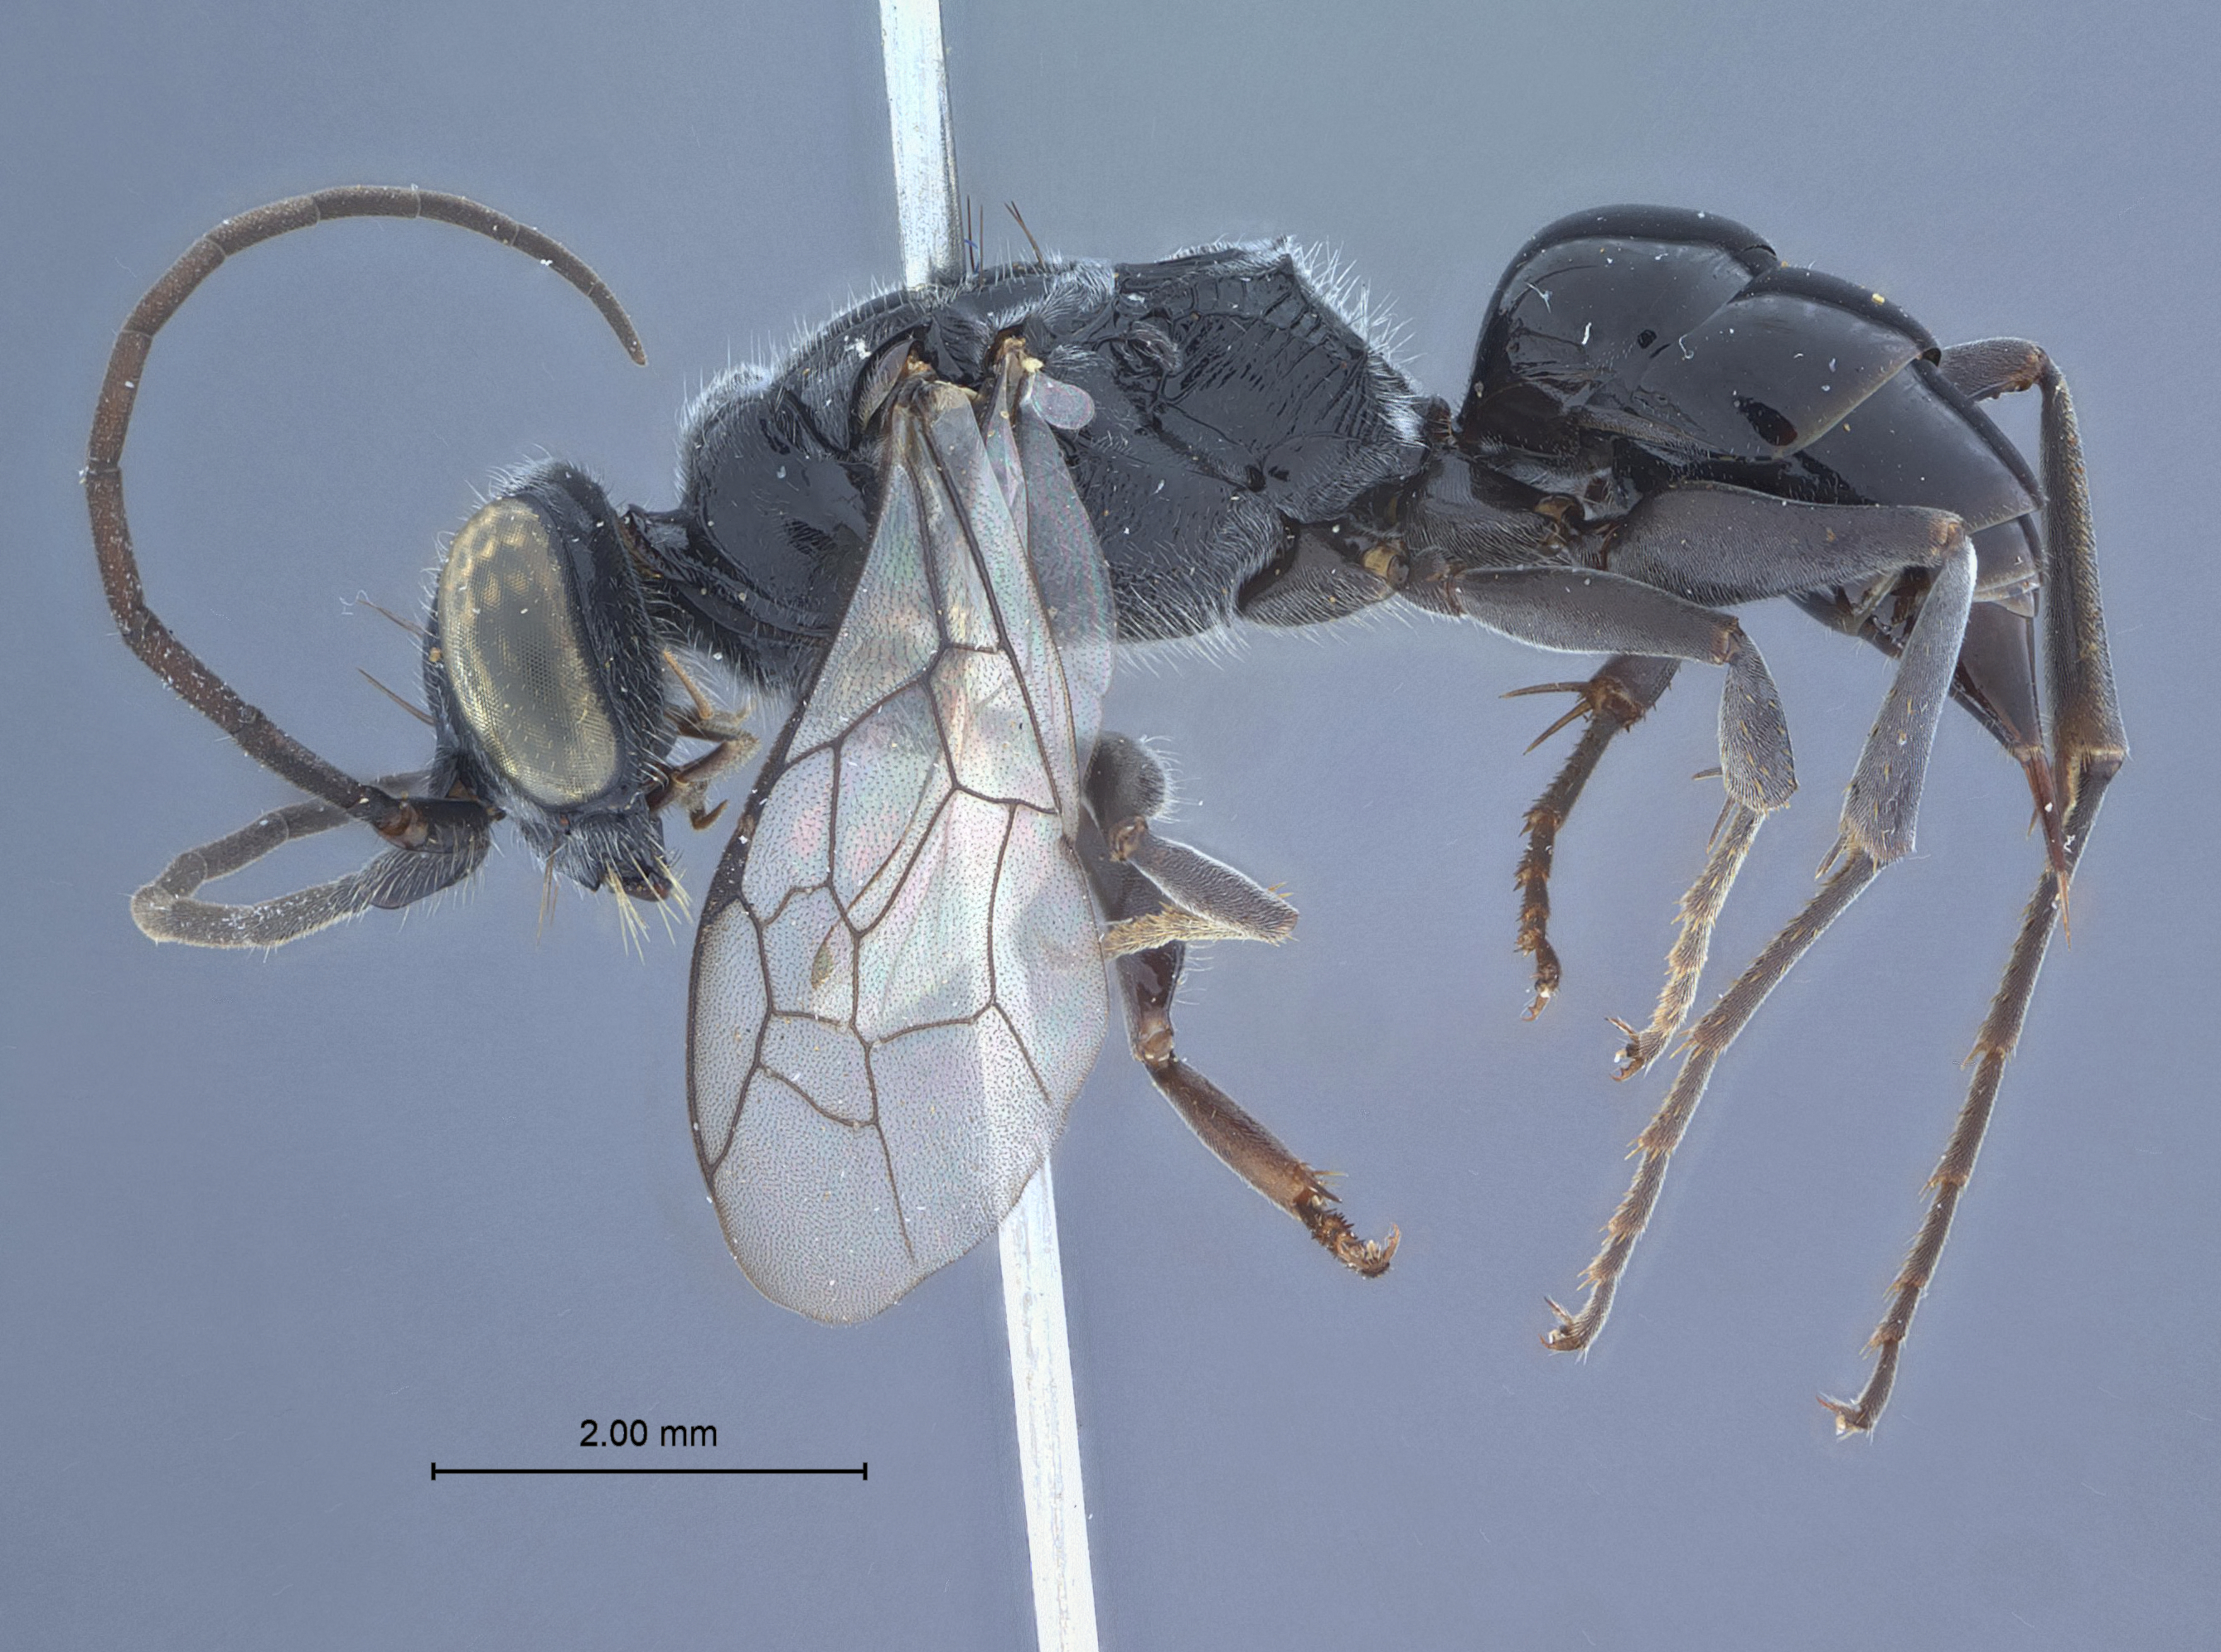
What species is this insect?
Dolichurus palawanensis
